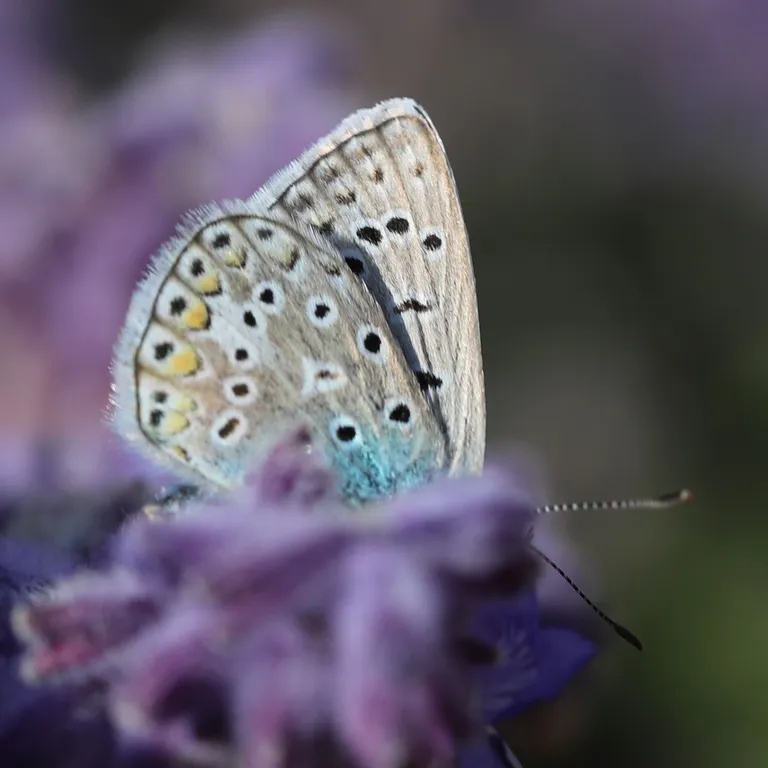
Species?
Polyommatus icarus
